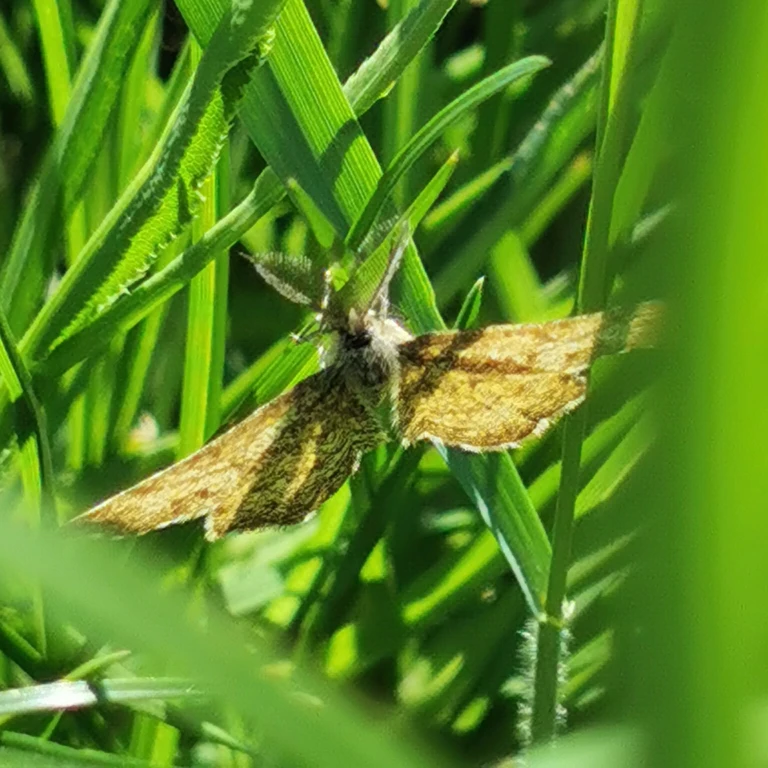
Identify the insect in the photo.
Ematurga atomaria
